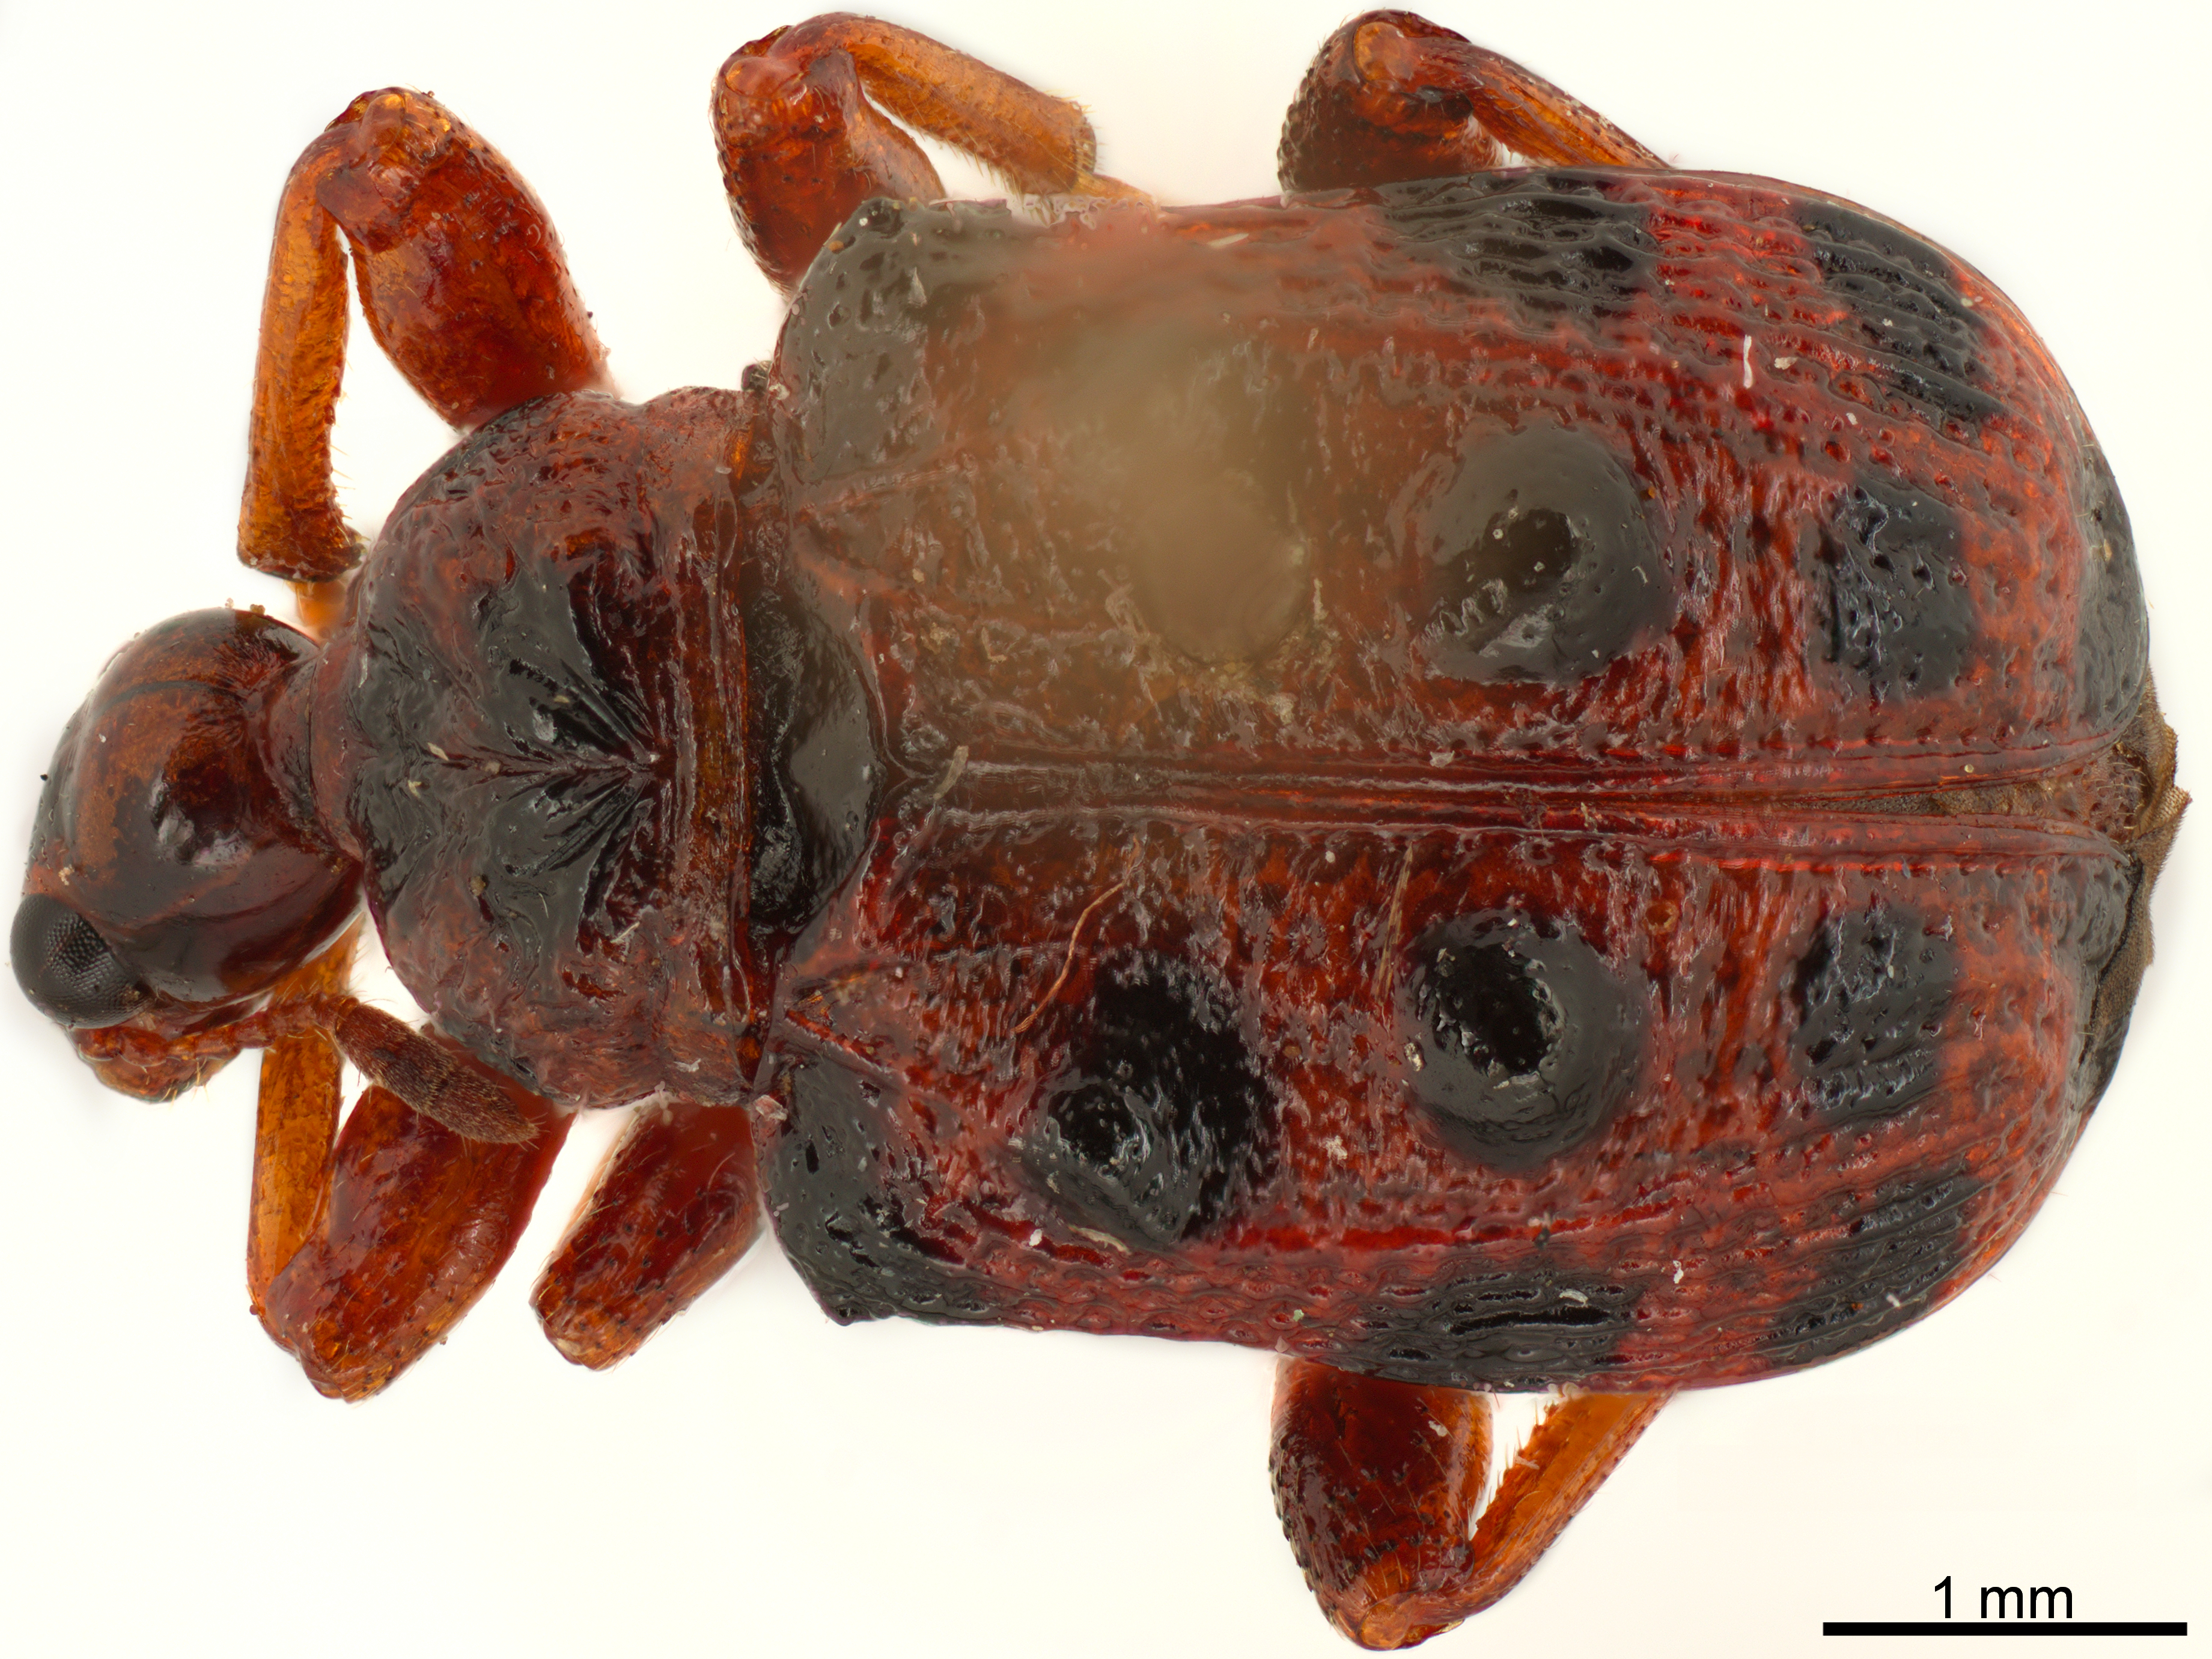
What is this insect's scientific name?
Hoplapoderus gemmatus
